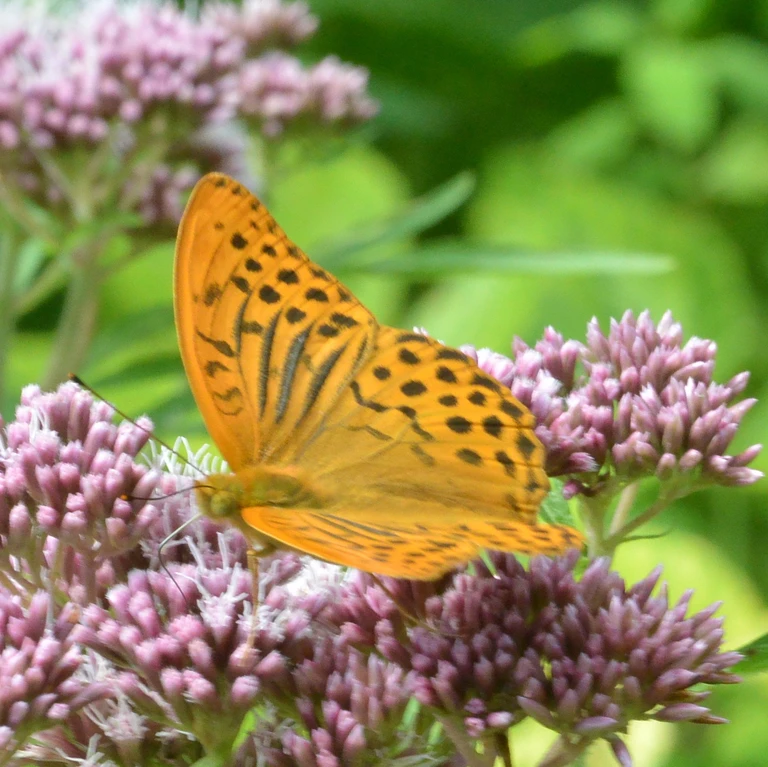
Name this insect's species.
Argynnis paphia
